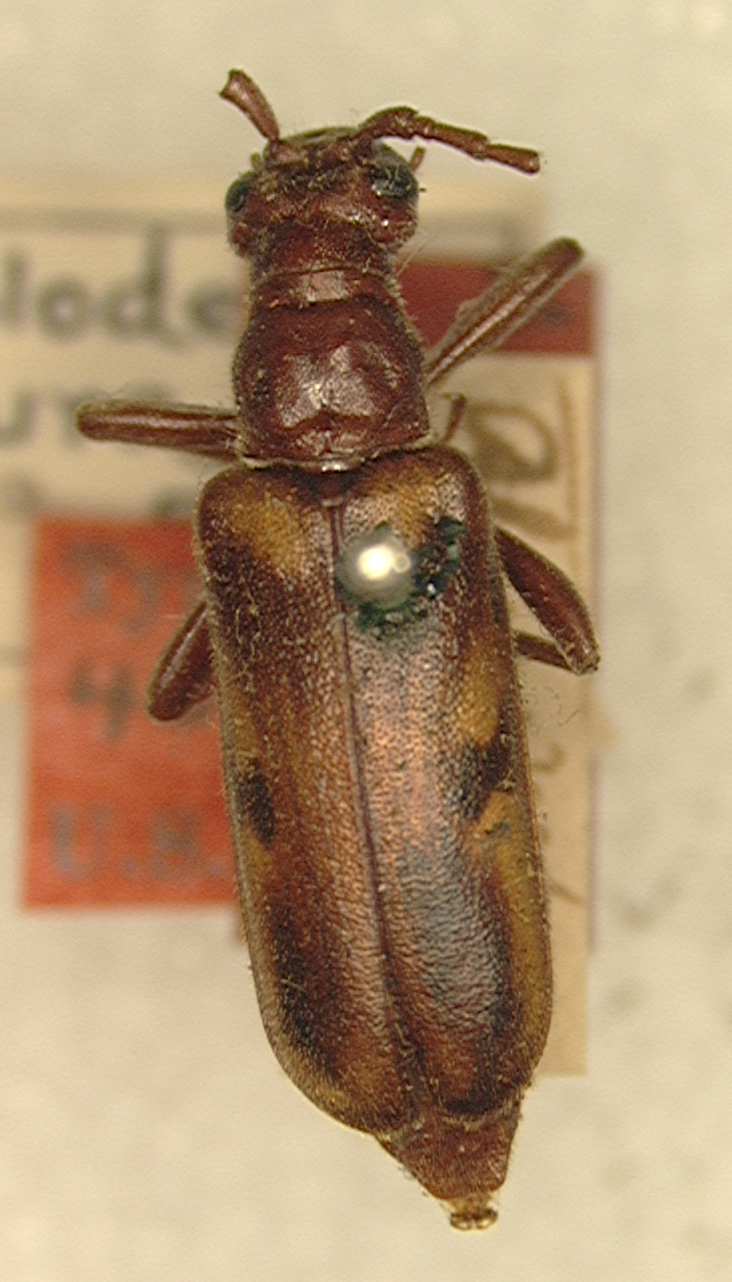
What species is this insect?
Anoplodera obscura (also Ortholeptura obscura)
